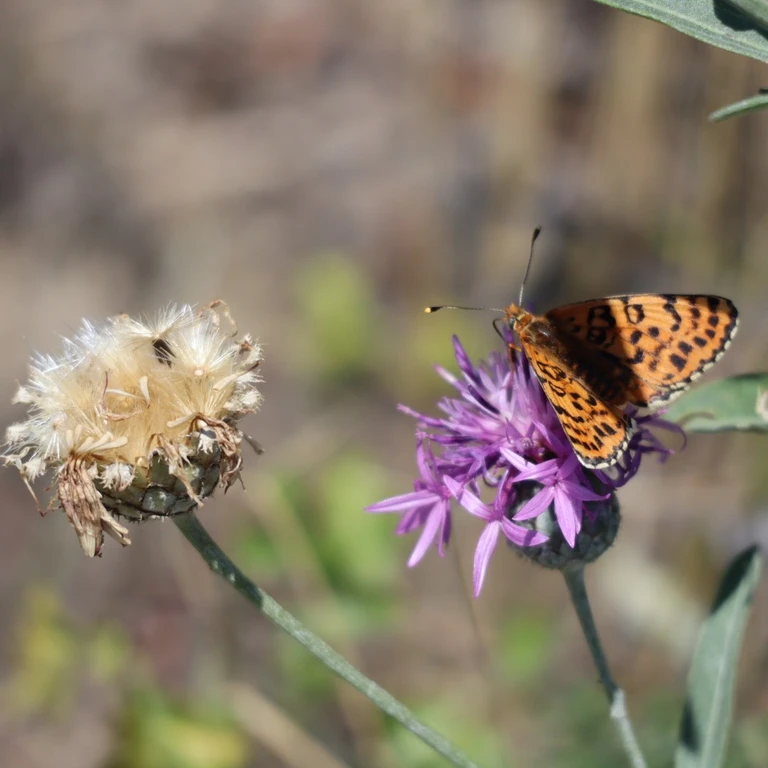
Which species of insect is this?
Melitaea didyma
